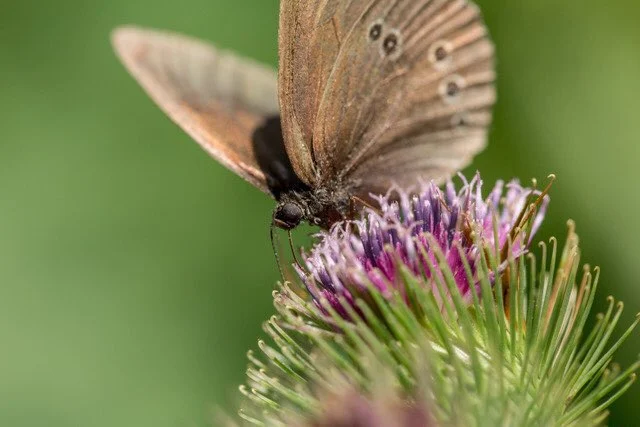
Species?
Aphantopus hyperantus
